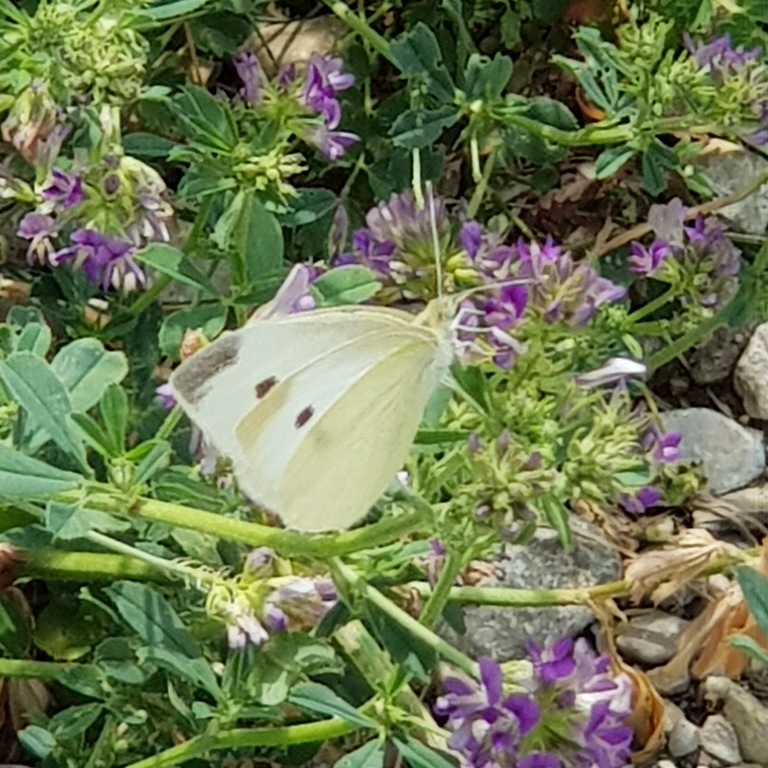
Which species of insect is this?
Pieris rapae
